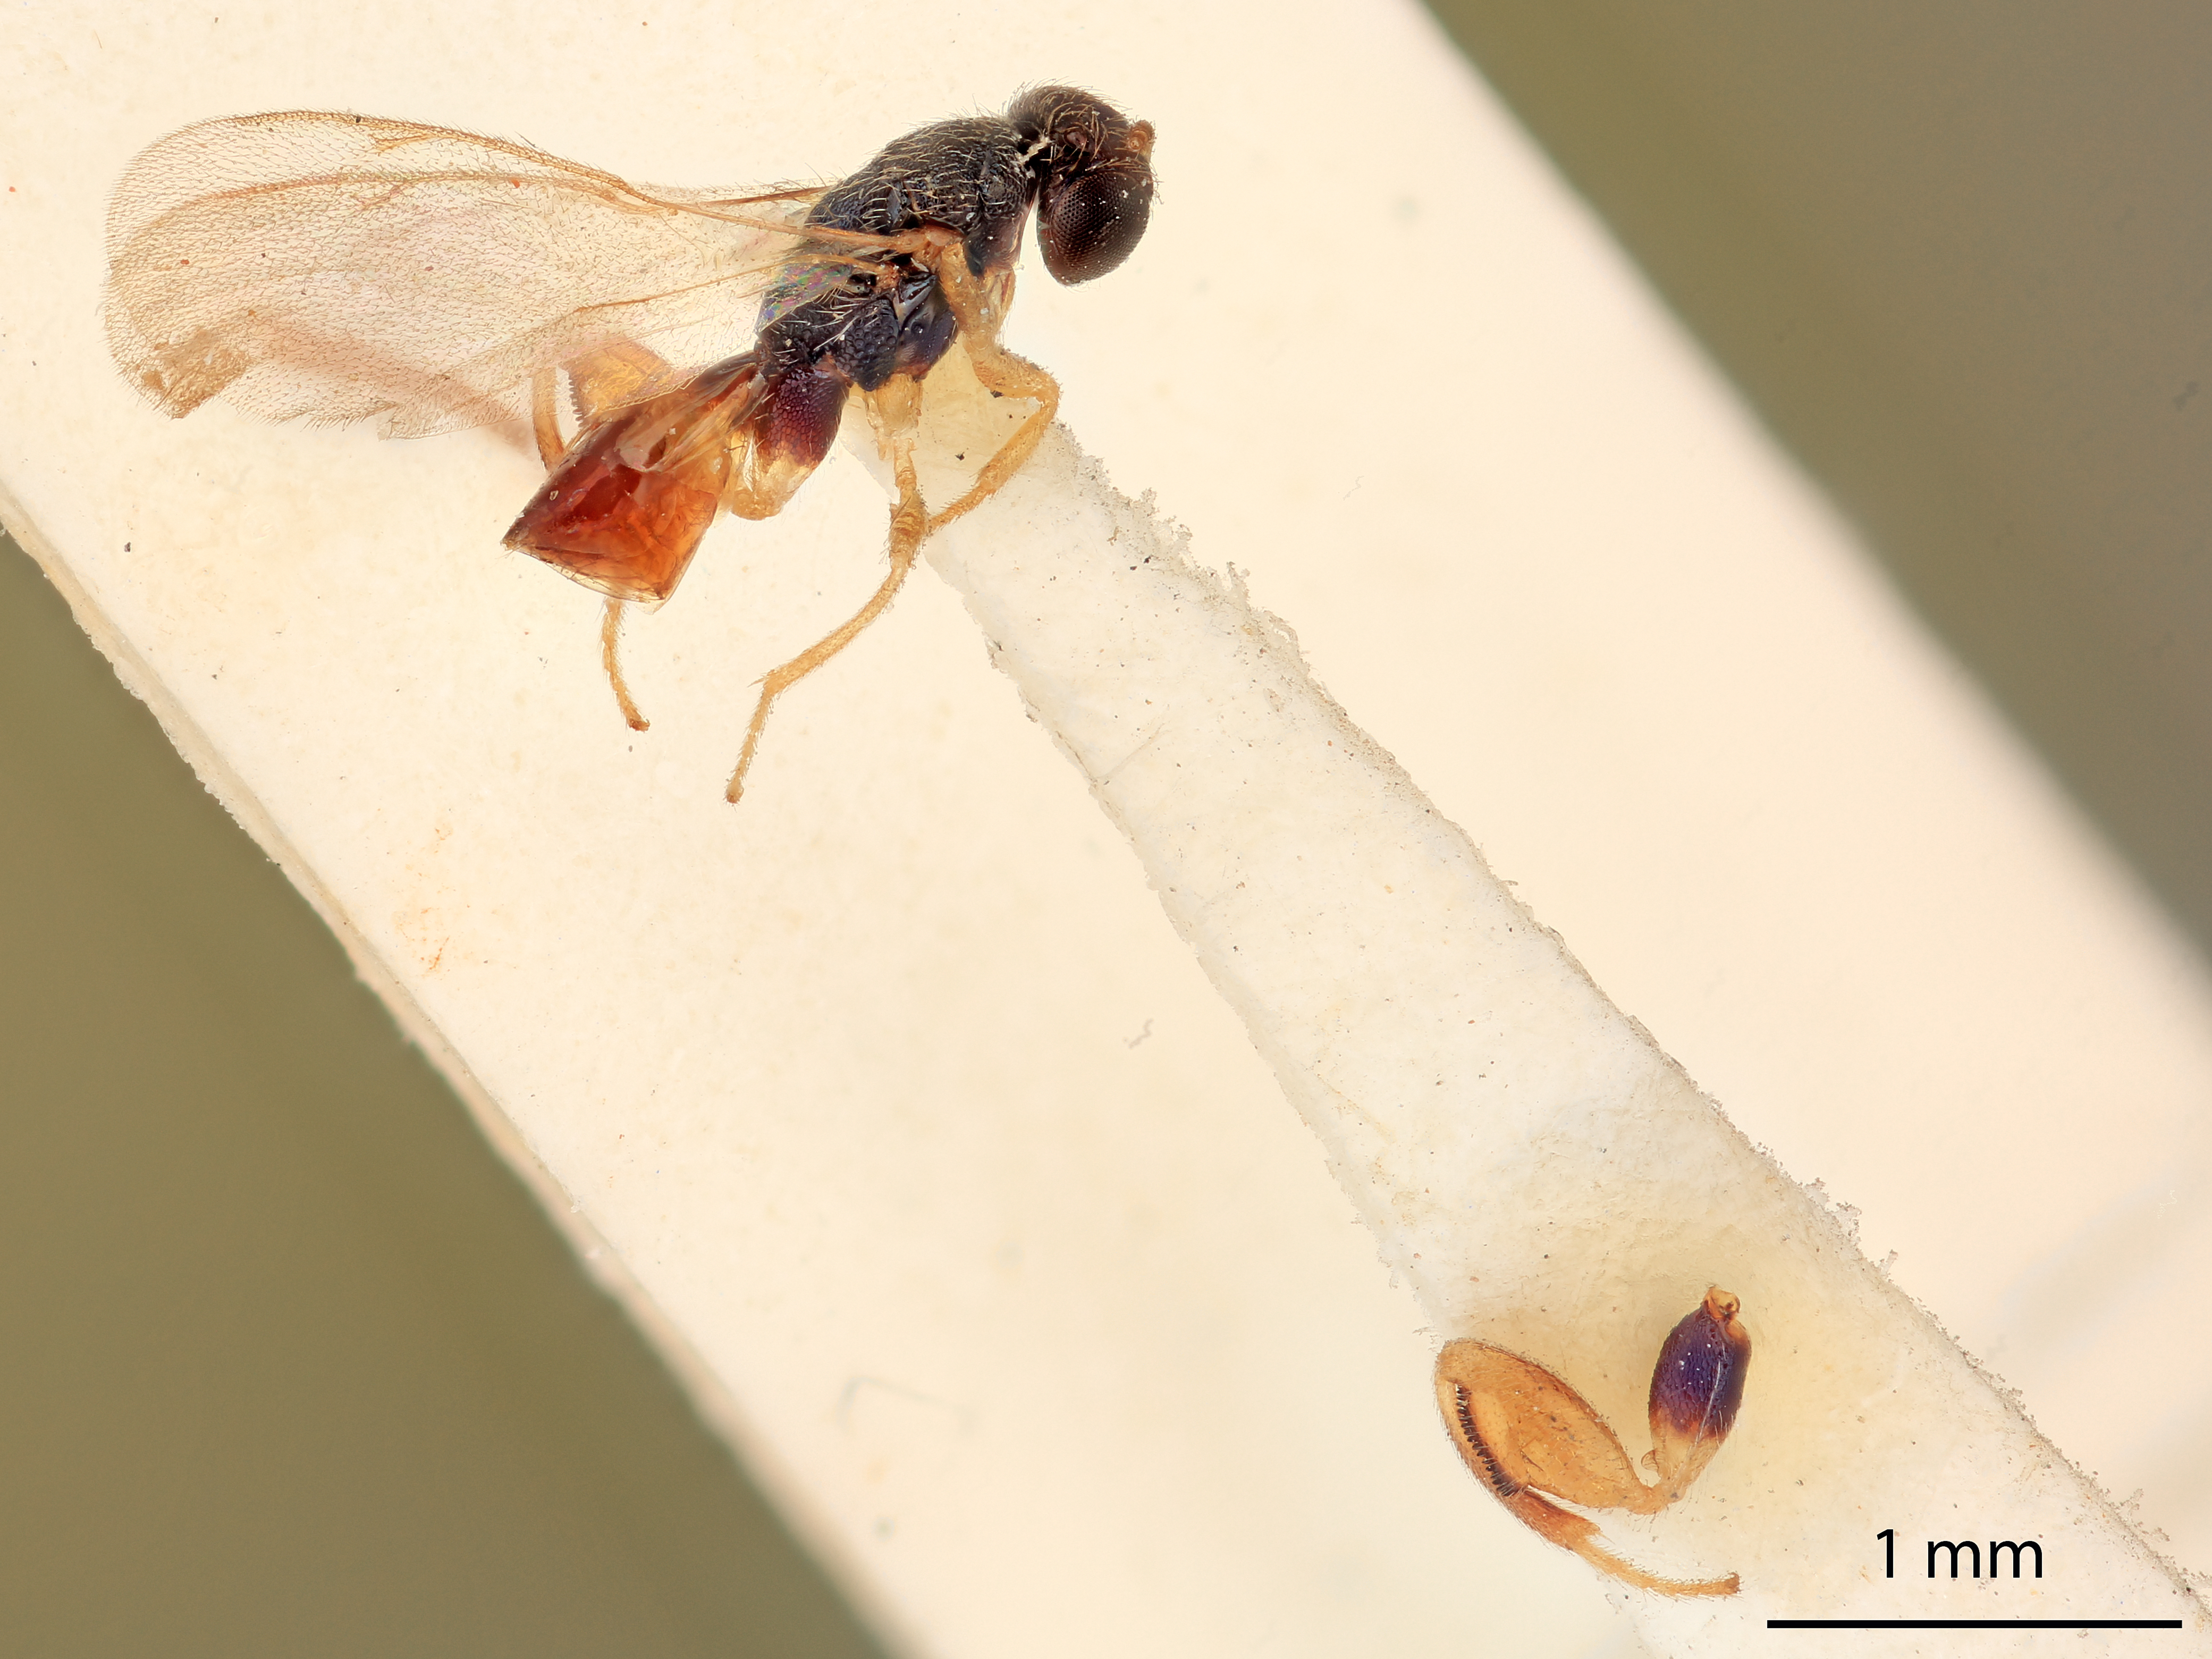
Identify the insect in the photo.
Neopalachia peruana
